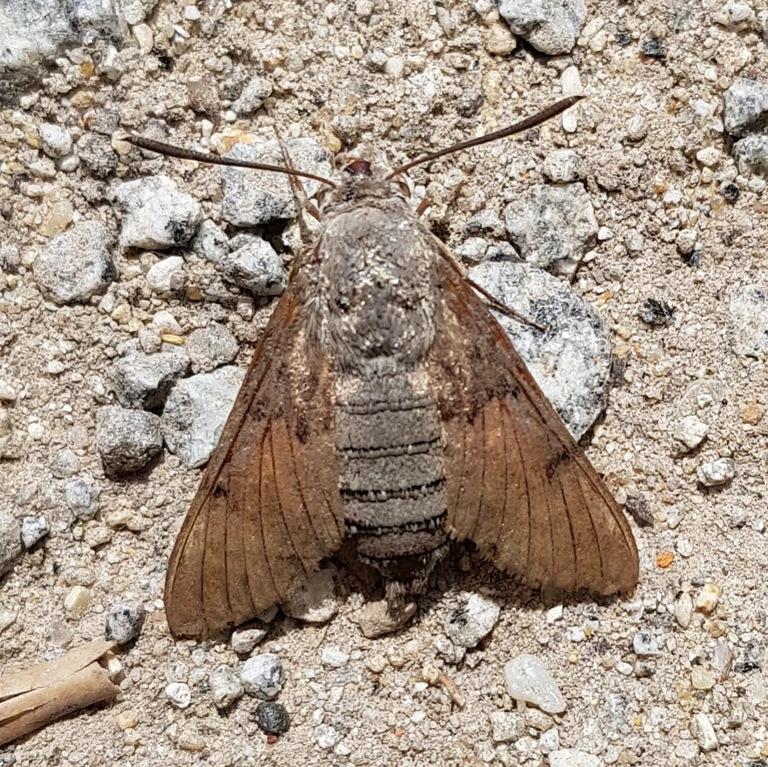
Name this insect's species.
Macroglossum stellatarum
